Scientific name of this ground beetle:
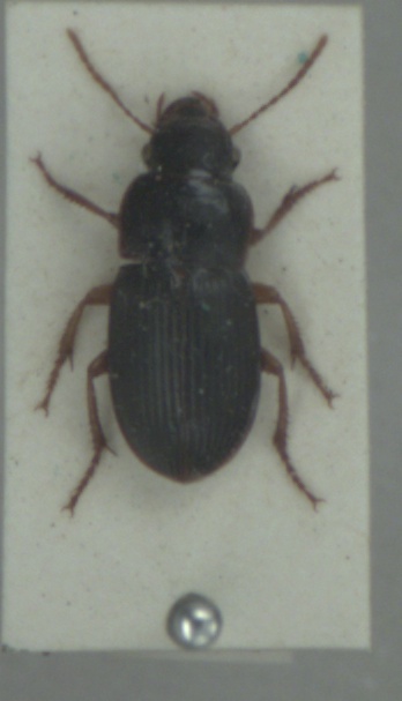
Harpalus latus
